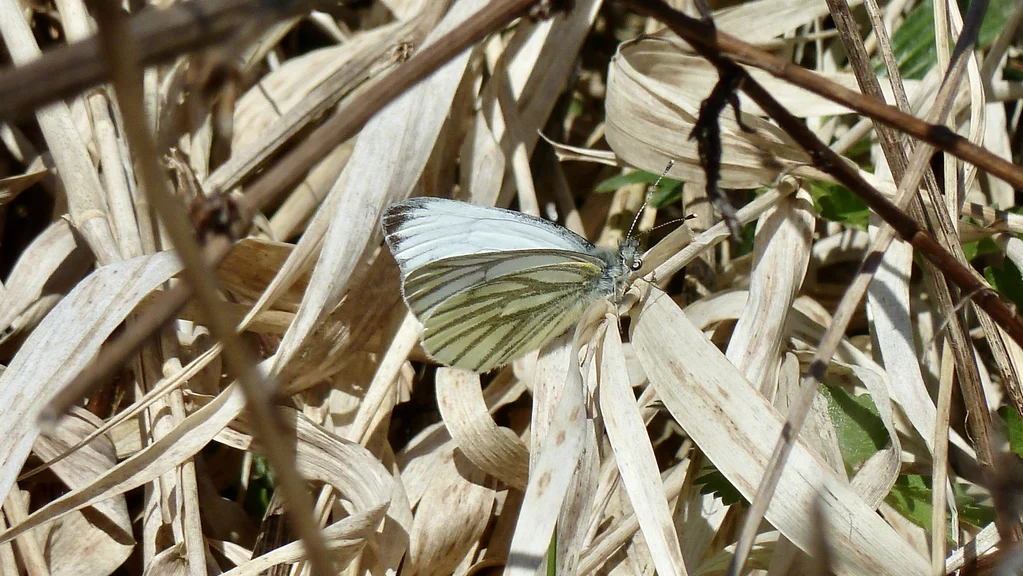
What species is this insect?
Pieris napi
